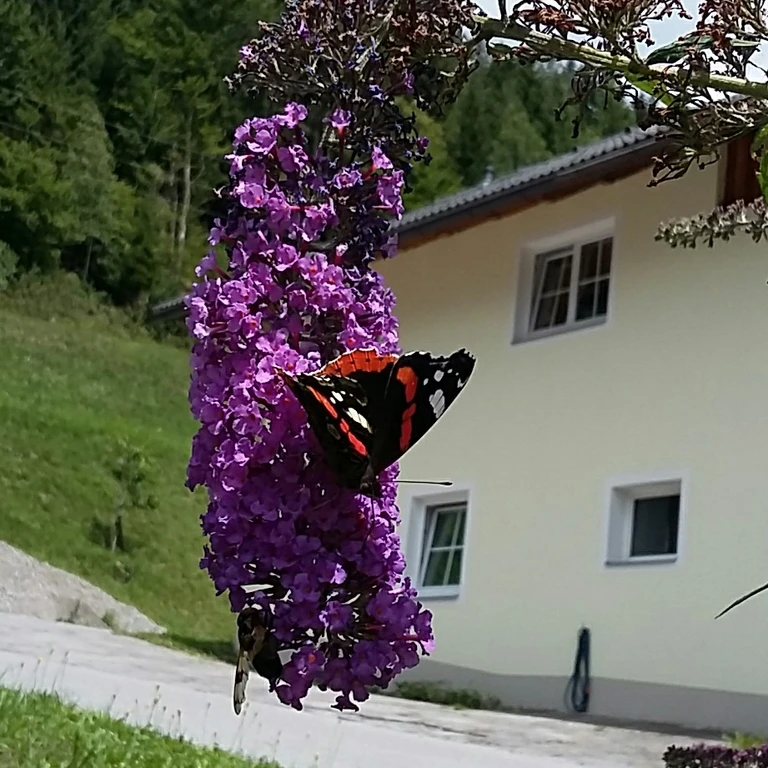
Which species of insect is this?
Vanessa atalanta
